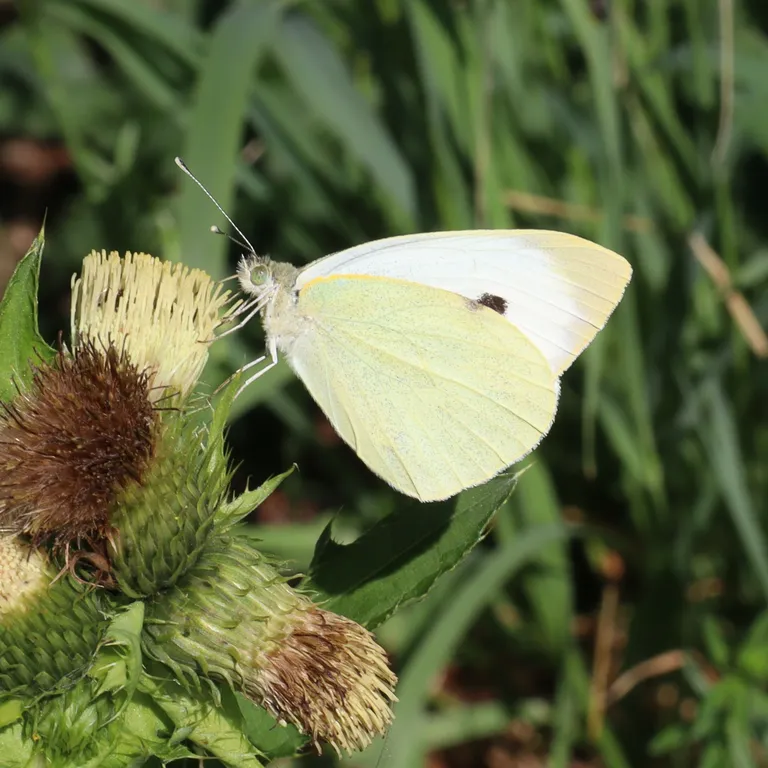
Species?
Pieris brassicae
